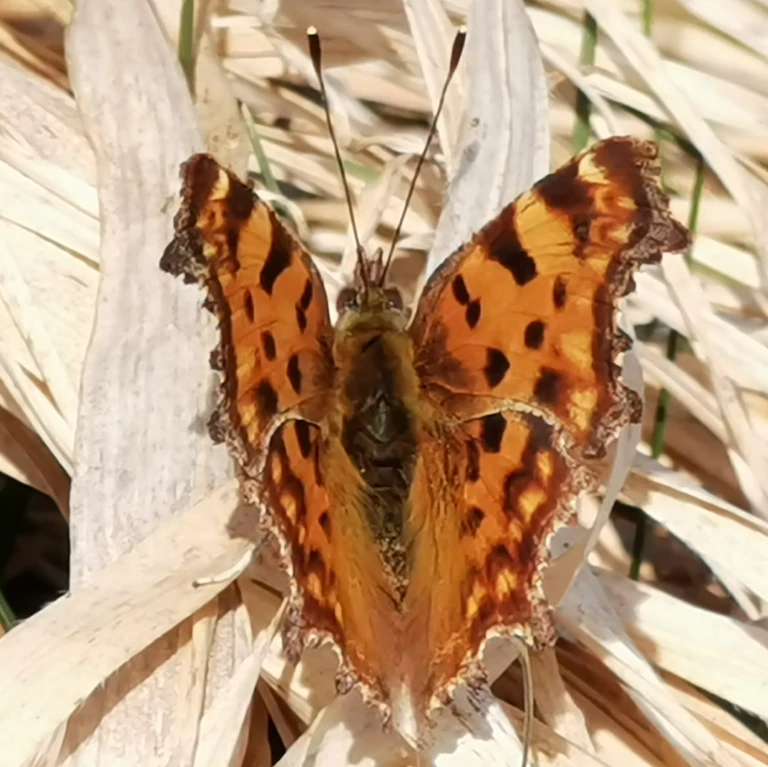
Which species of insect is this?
Polygonia c-album
